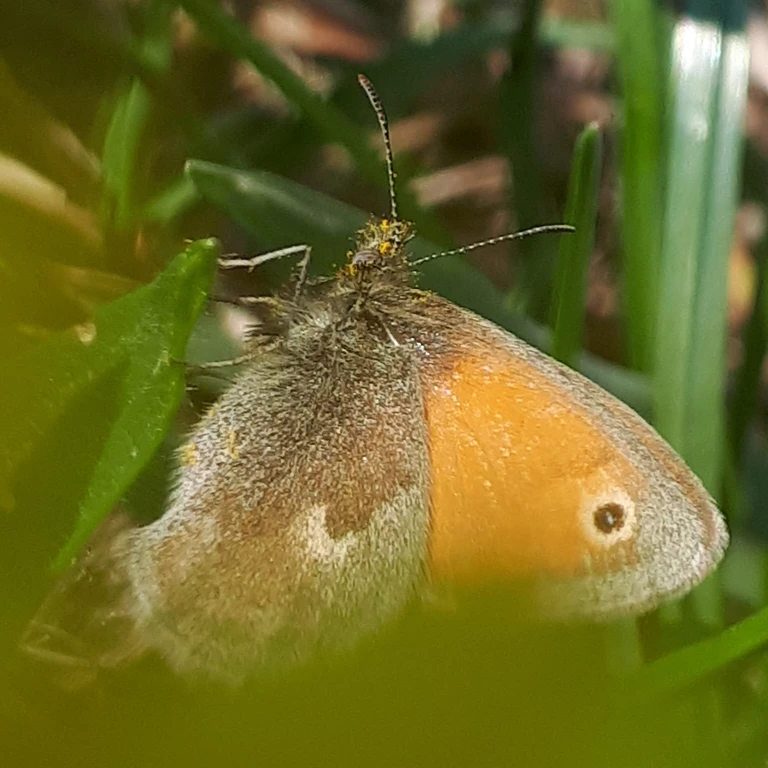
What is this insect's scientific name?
Coenonympha pamphilus
